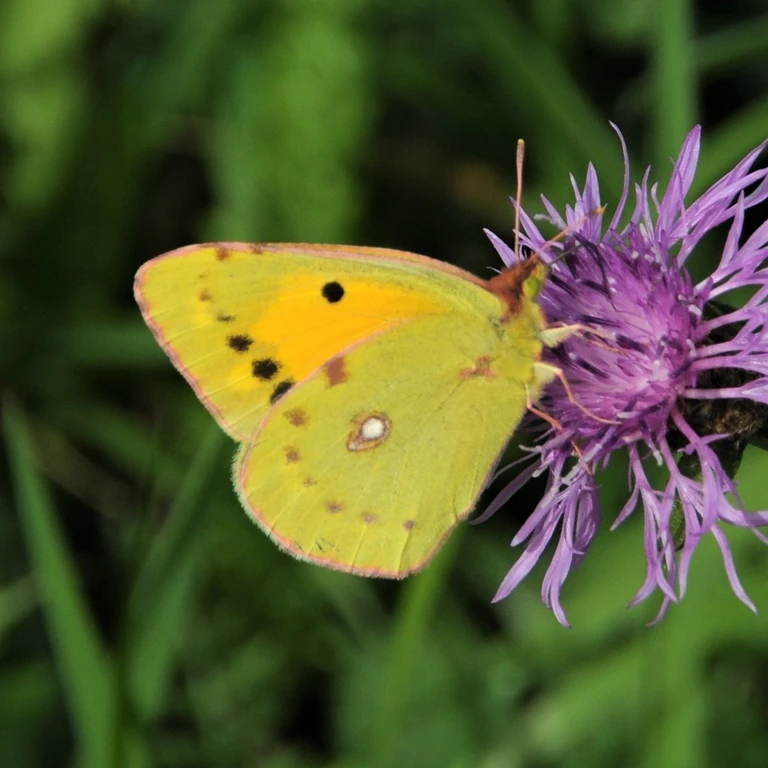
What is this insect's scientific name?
Colias croceus
